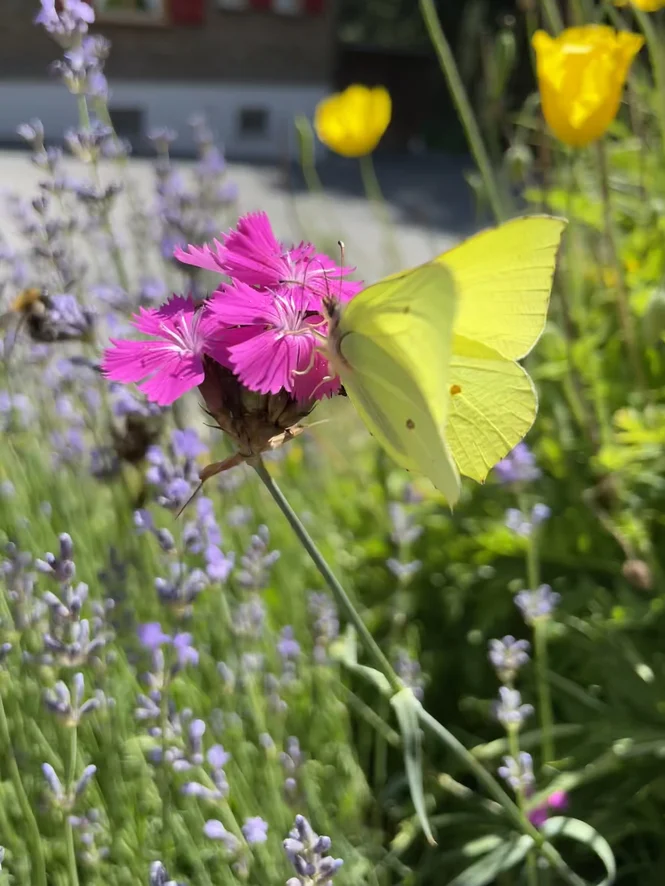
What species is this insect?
Gonepteryx rhamni
